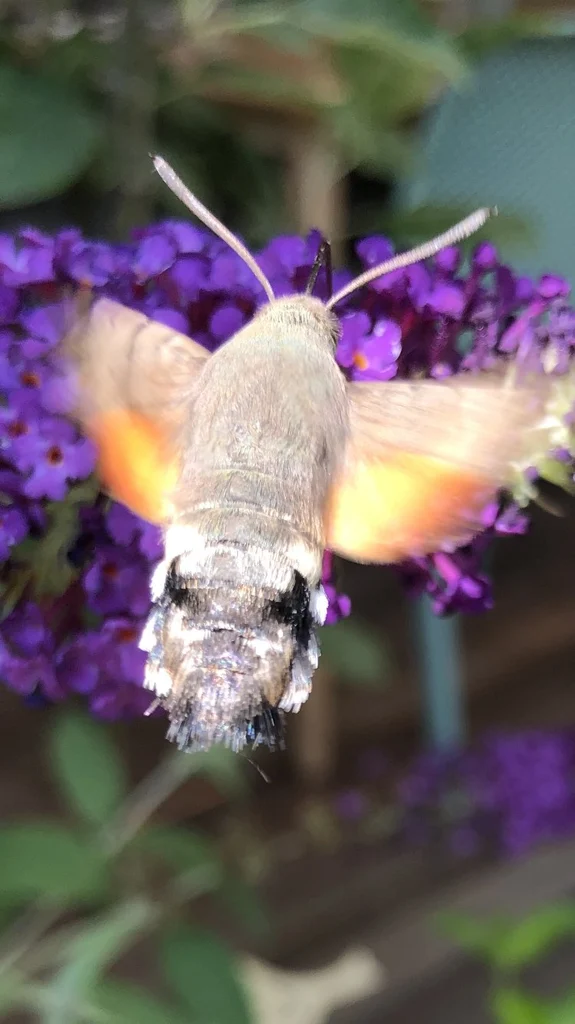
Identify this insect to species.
Macroglossum stellatarum
